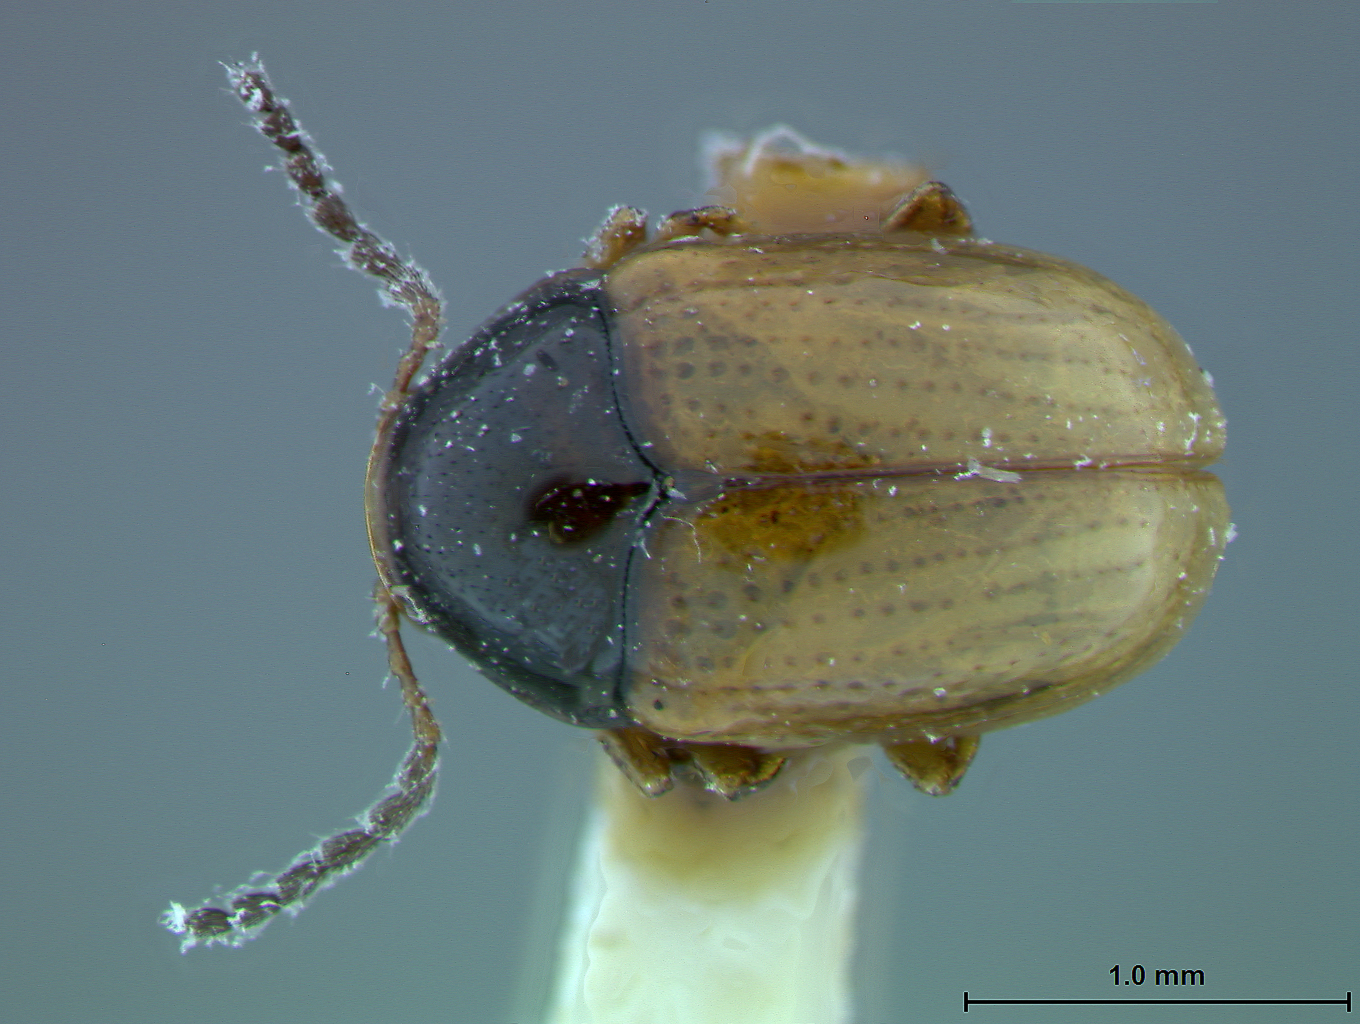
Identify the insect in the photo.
Coenobius melanoxanthus
